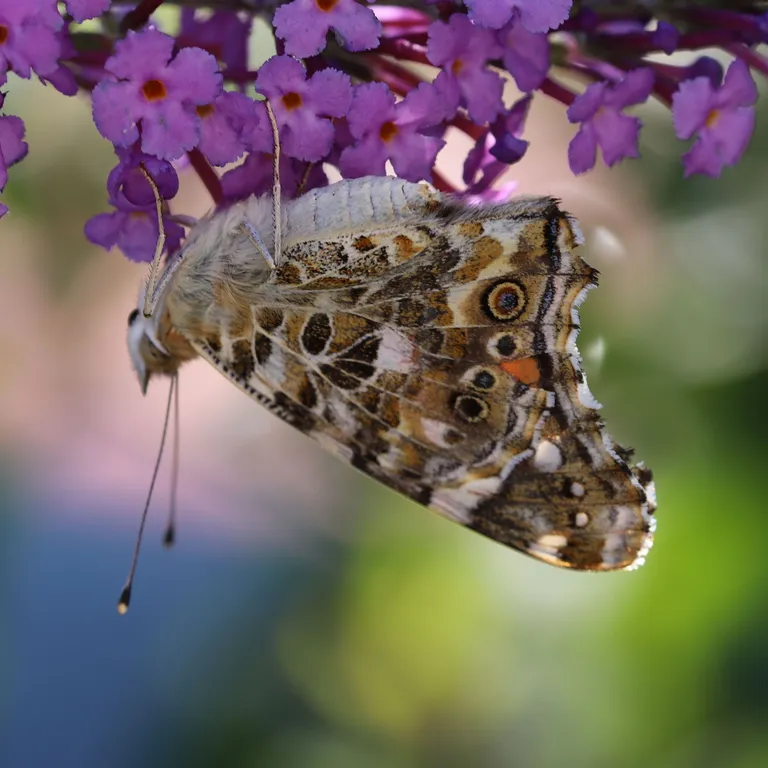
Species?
Vanessa cardui
